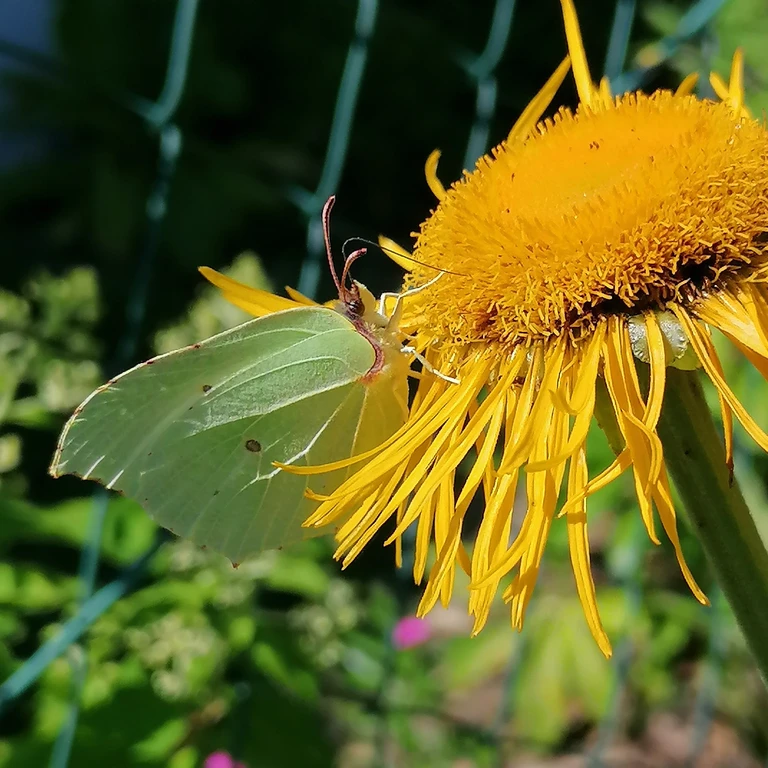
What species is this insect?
Gonepteryx rhamni
